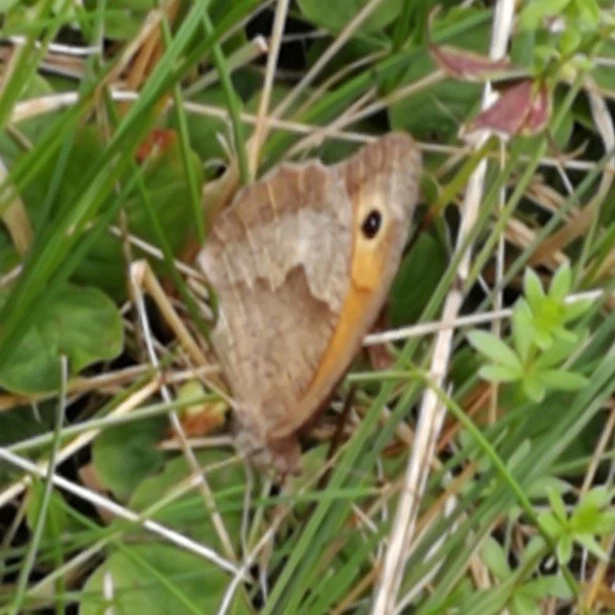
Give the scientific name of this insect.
Maniola jurtina
